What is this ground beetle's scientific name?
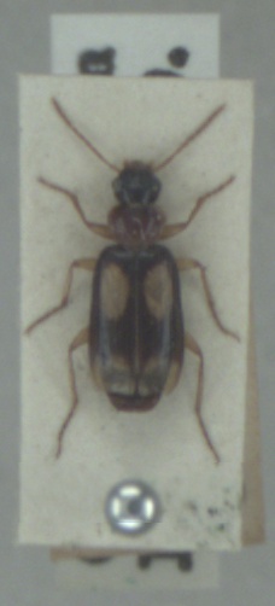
Dromius quadrimaculatus
